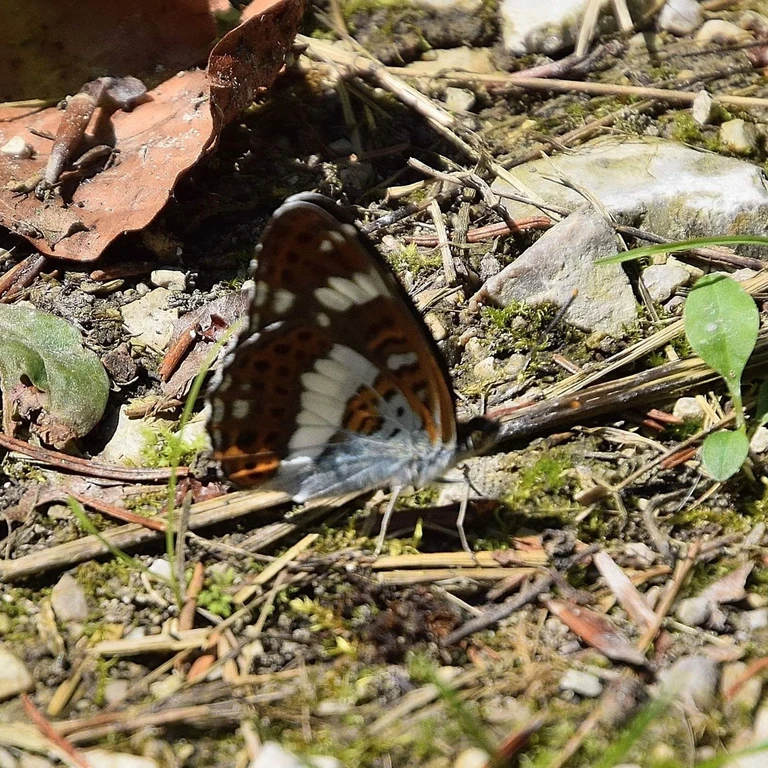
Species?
Limenitis camilla (also Ladoga camilla)
